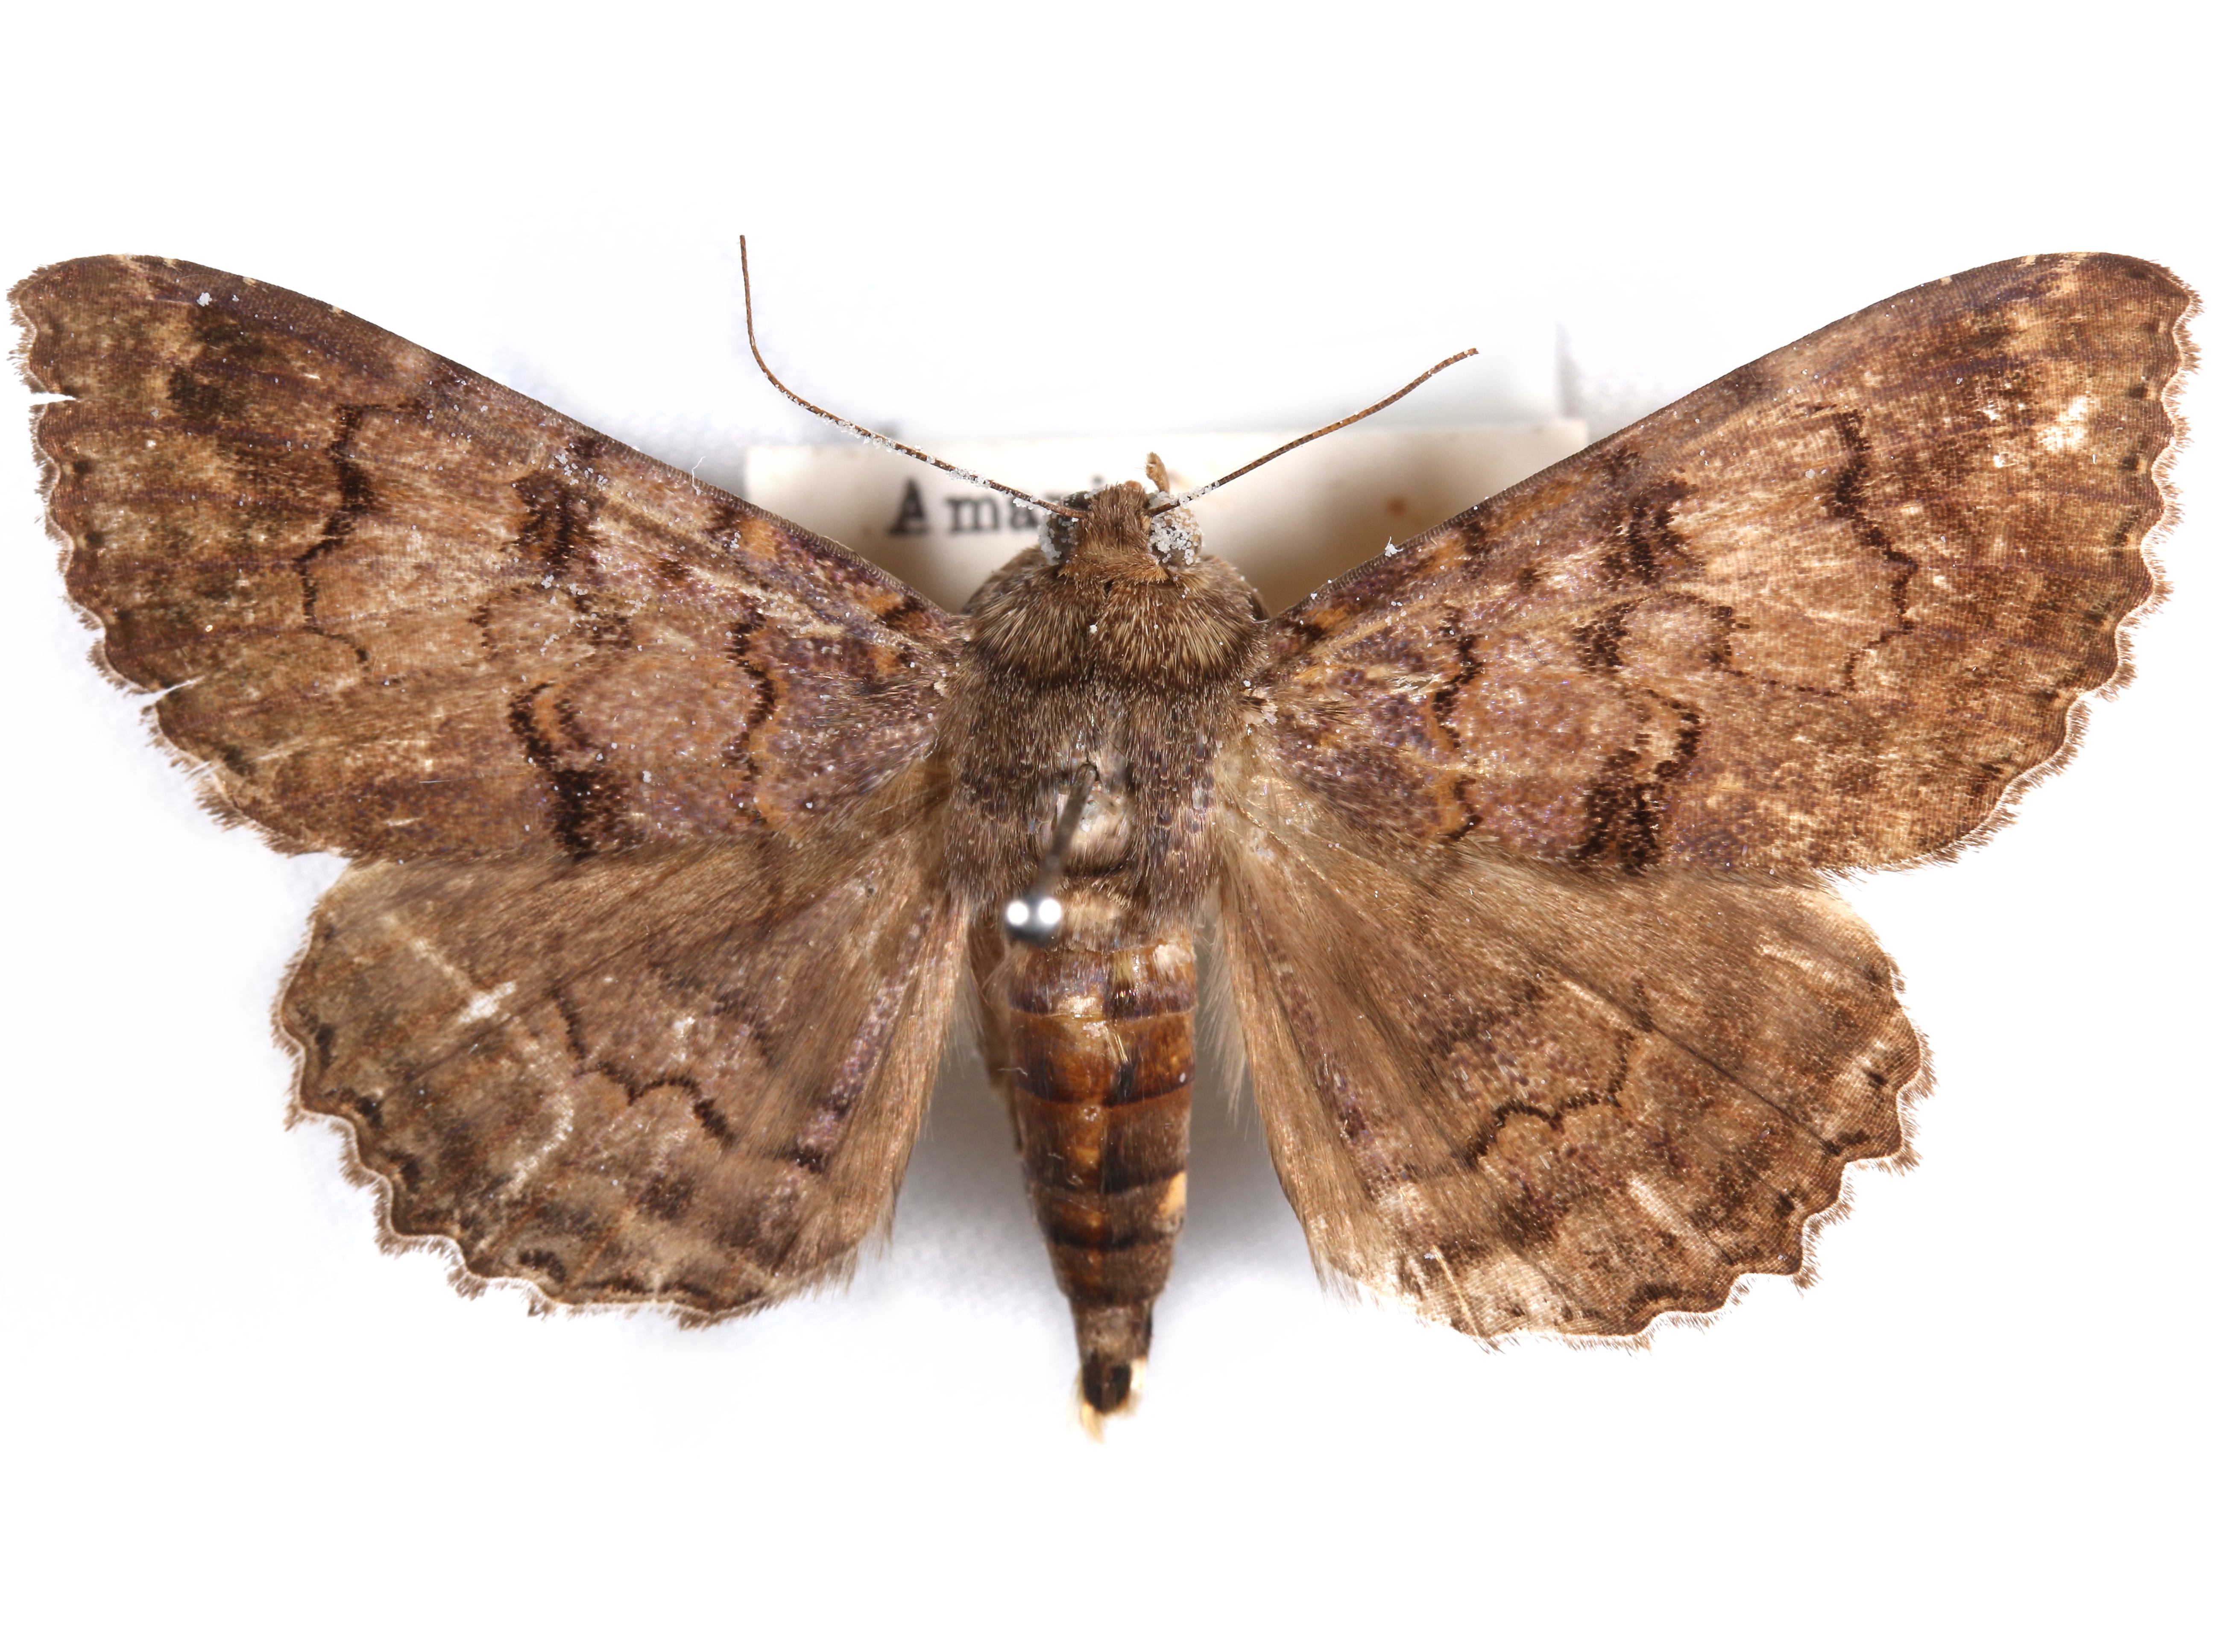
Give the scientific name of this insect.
Lophotavia pulcherrima
